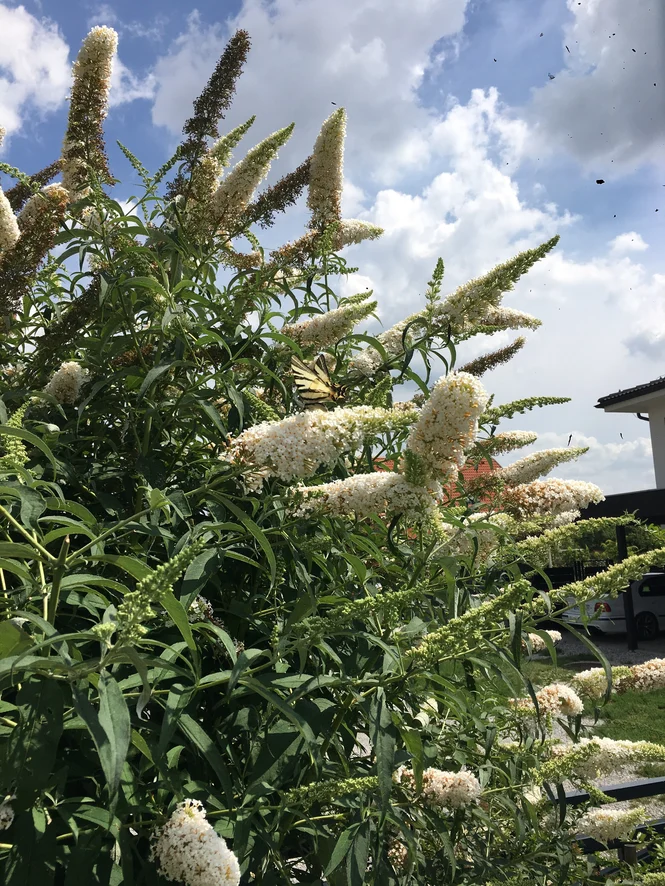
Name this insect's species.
Iphiclides podalirius
